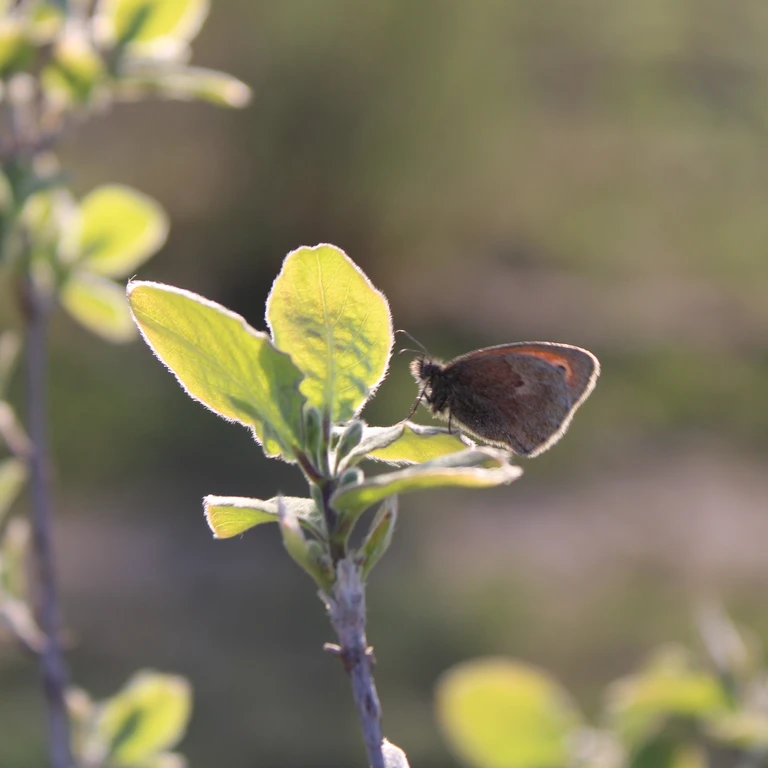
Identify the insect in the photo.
Coenonympha pamphilus
